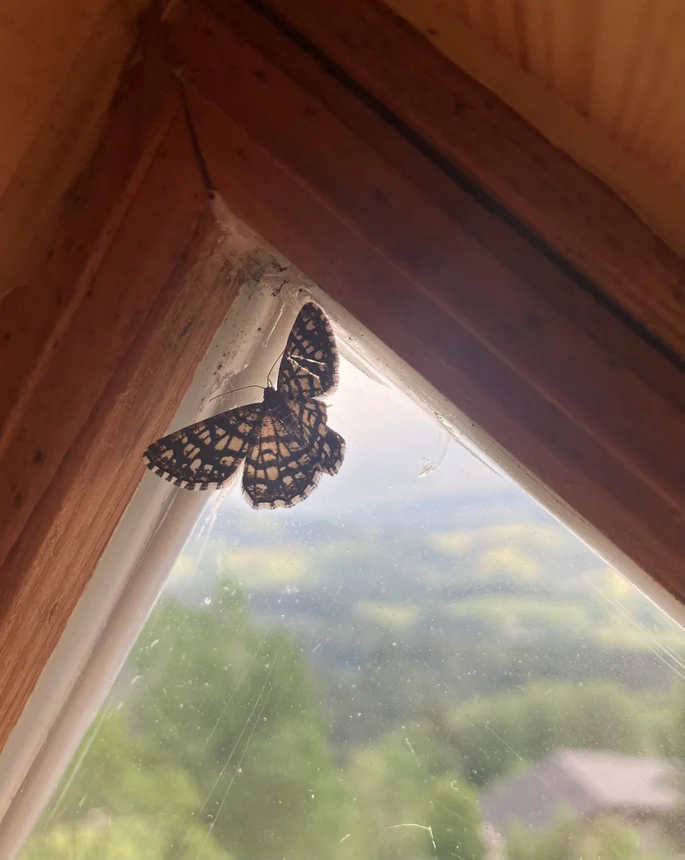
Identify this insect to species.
Chiasmia clathrata
